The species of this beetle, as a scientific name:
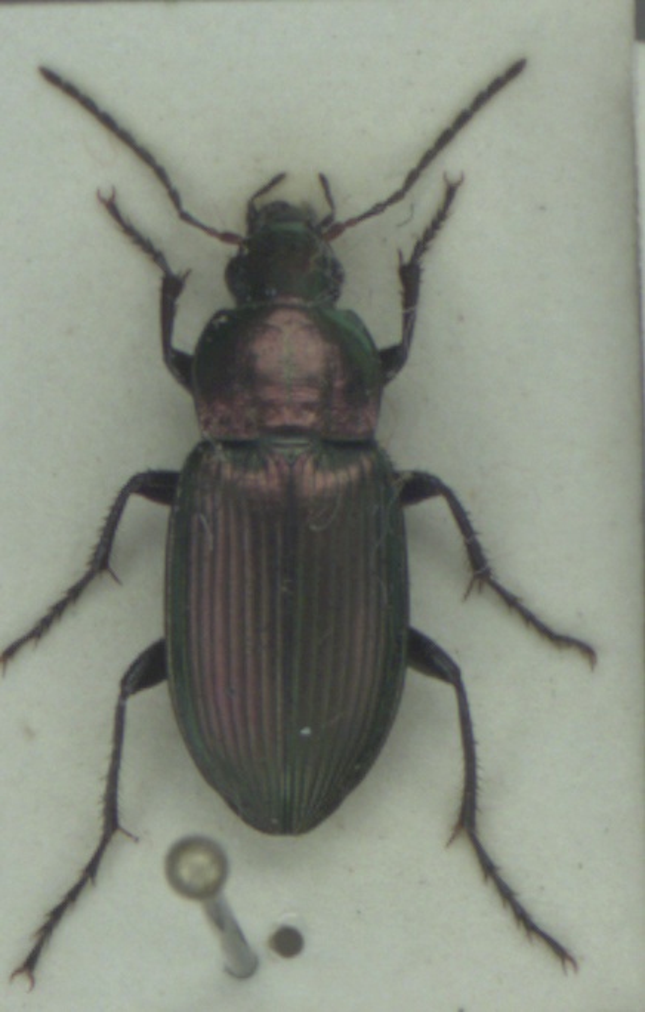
Poecilus cupreus
